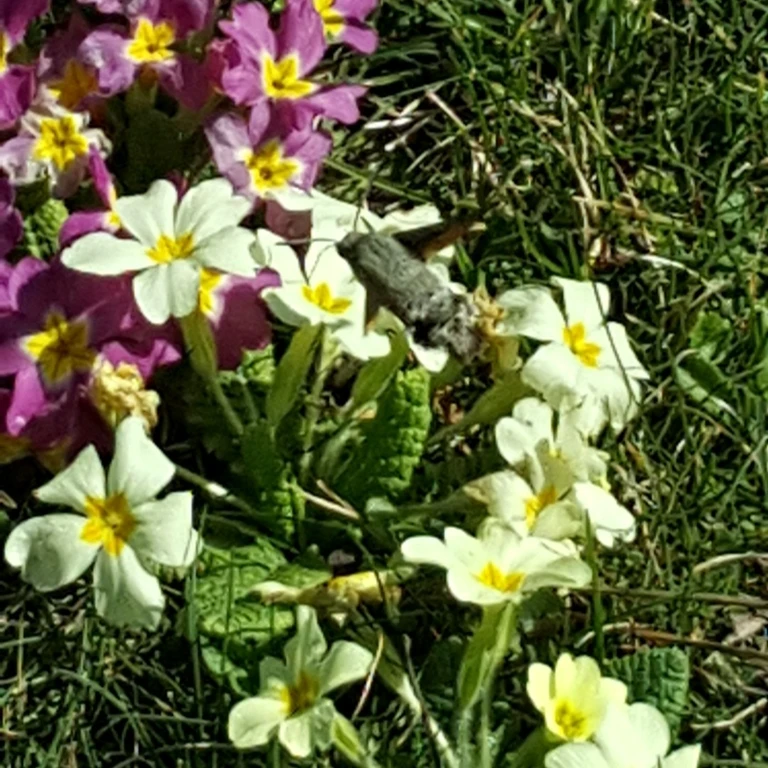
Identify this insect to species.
Macroglossum stellatarum
